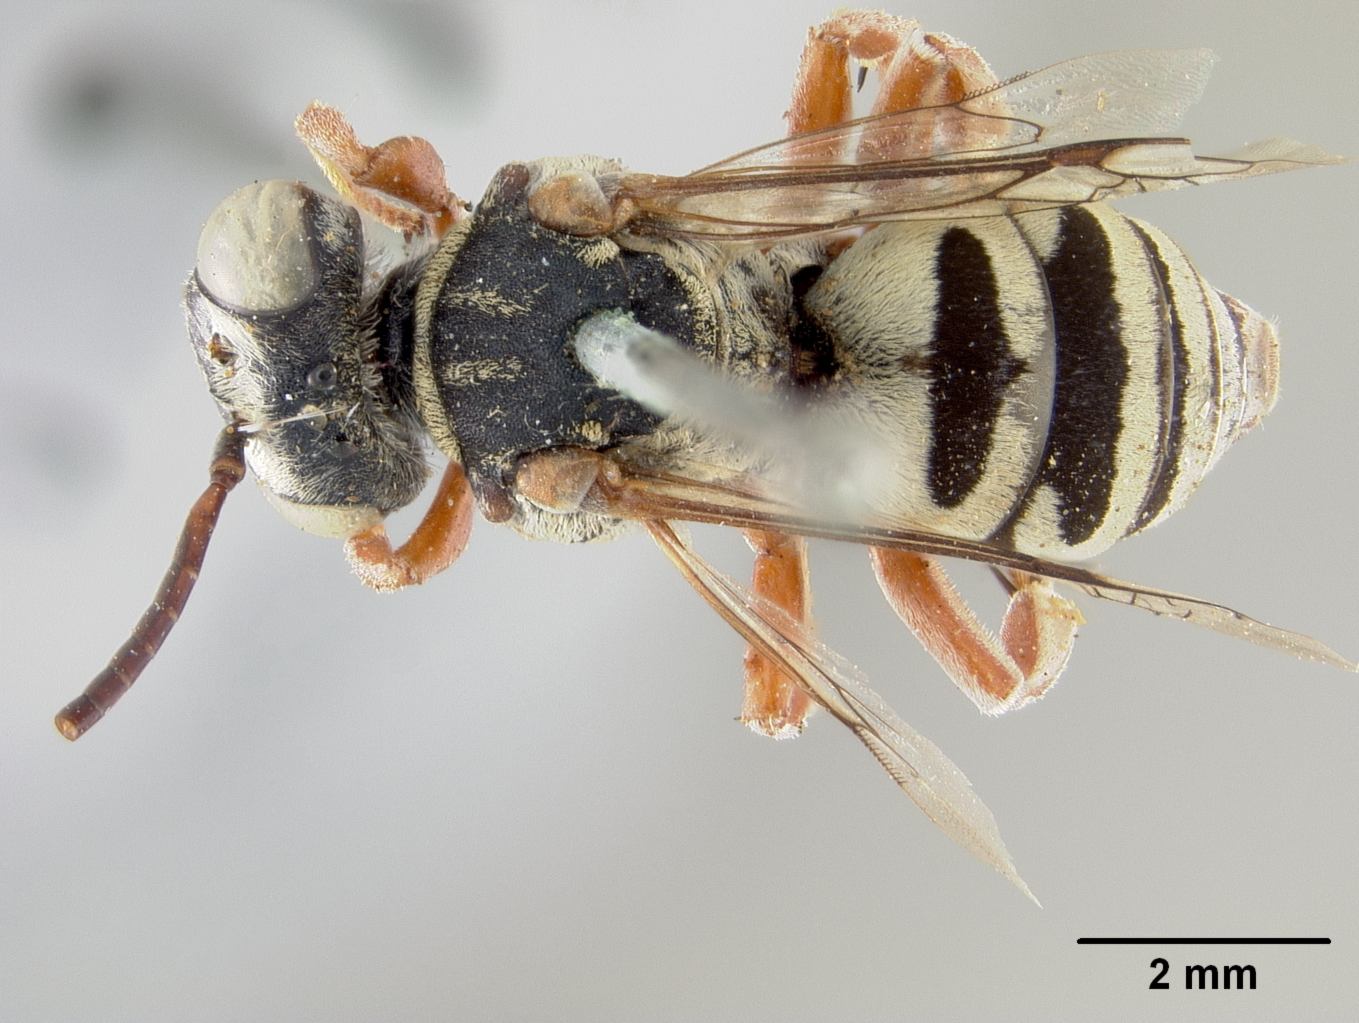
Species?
Triepeolus callopus
